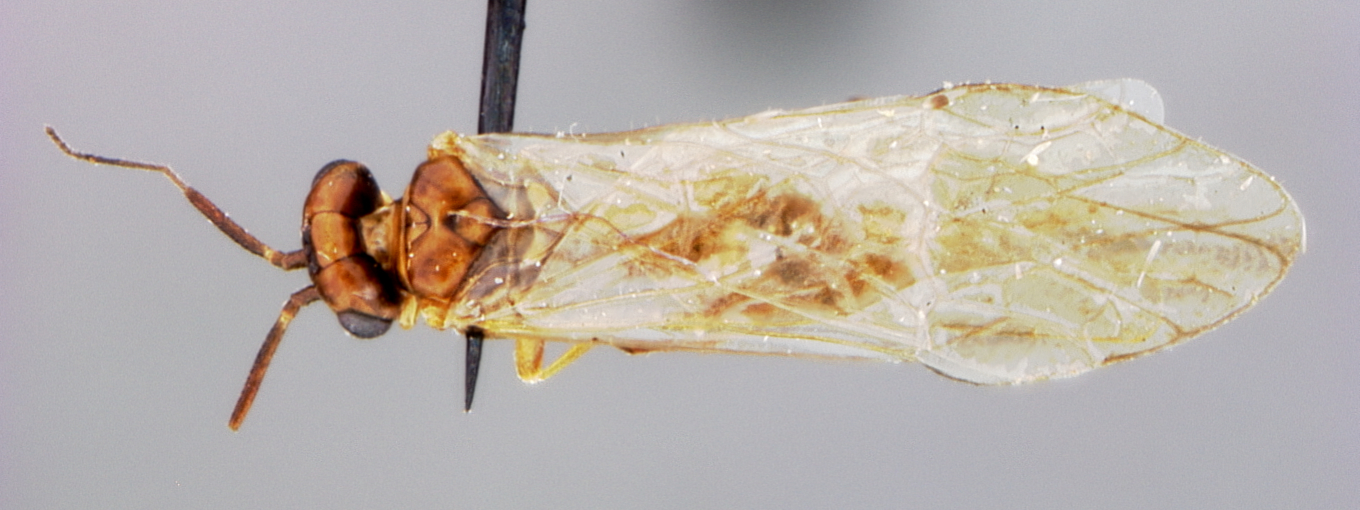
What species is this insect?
Xyela radiatae
